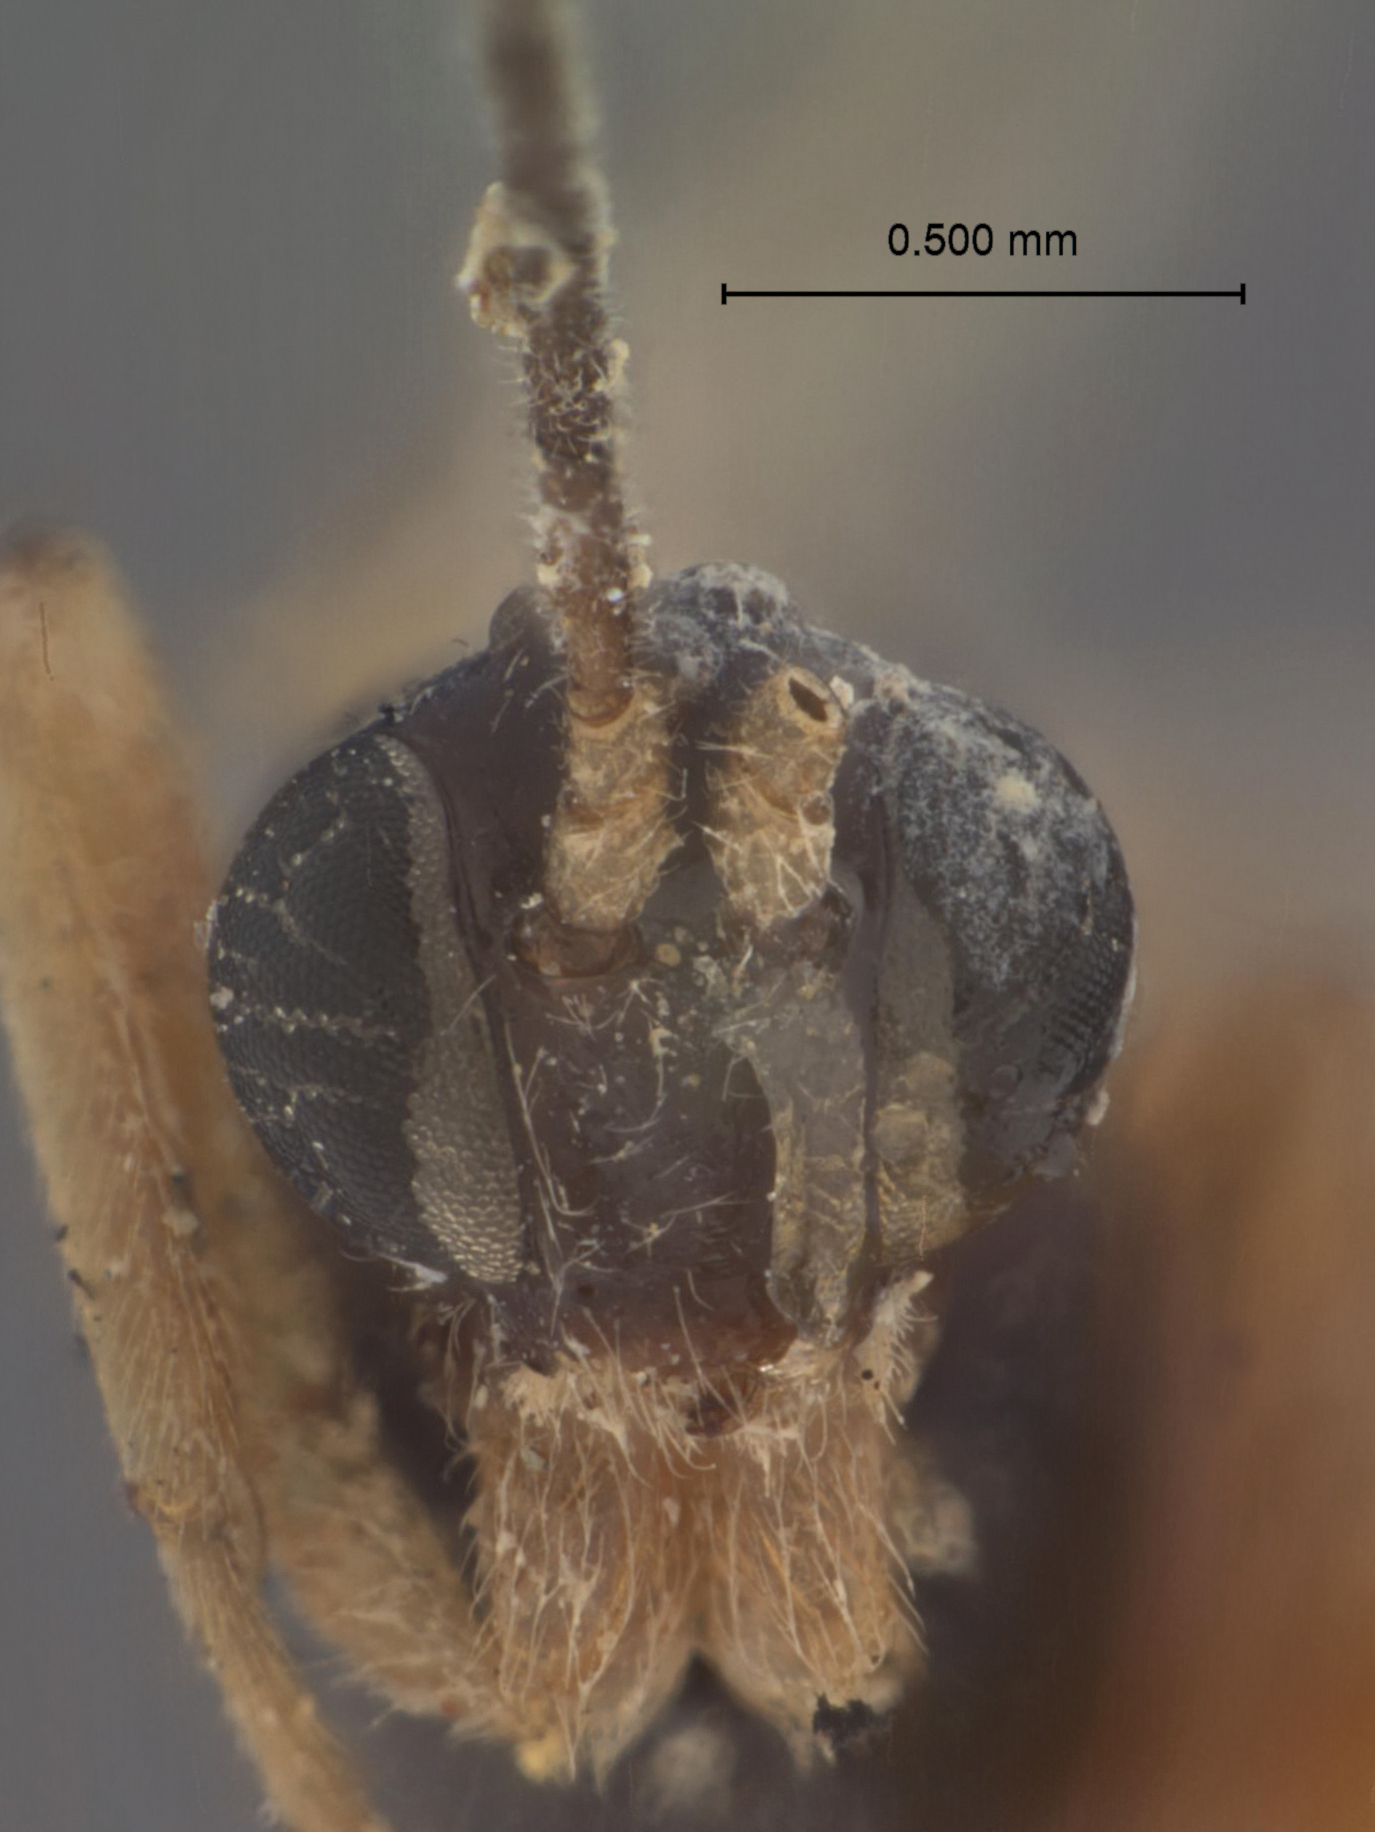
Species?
Polysphincta theridii
